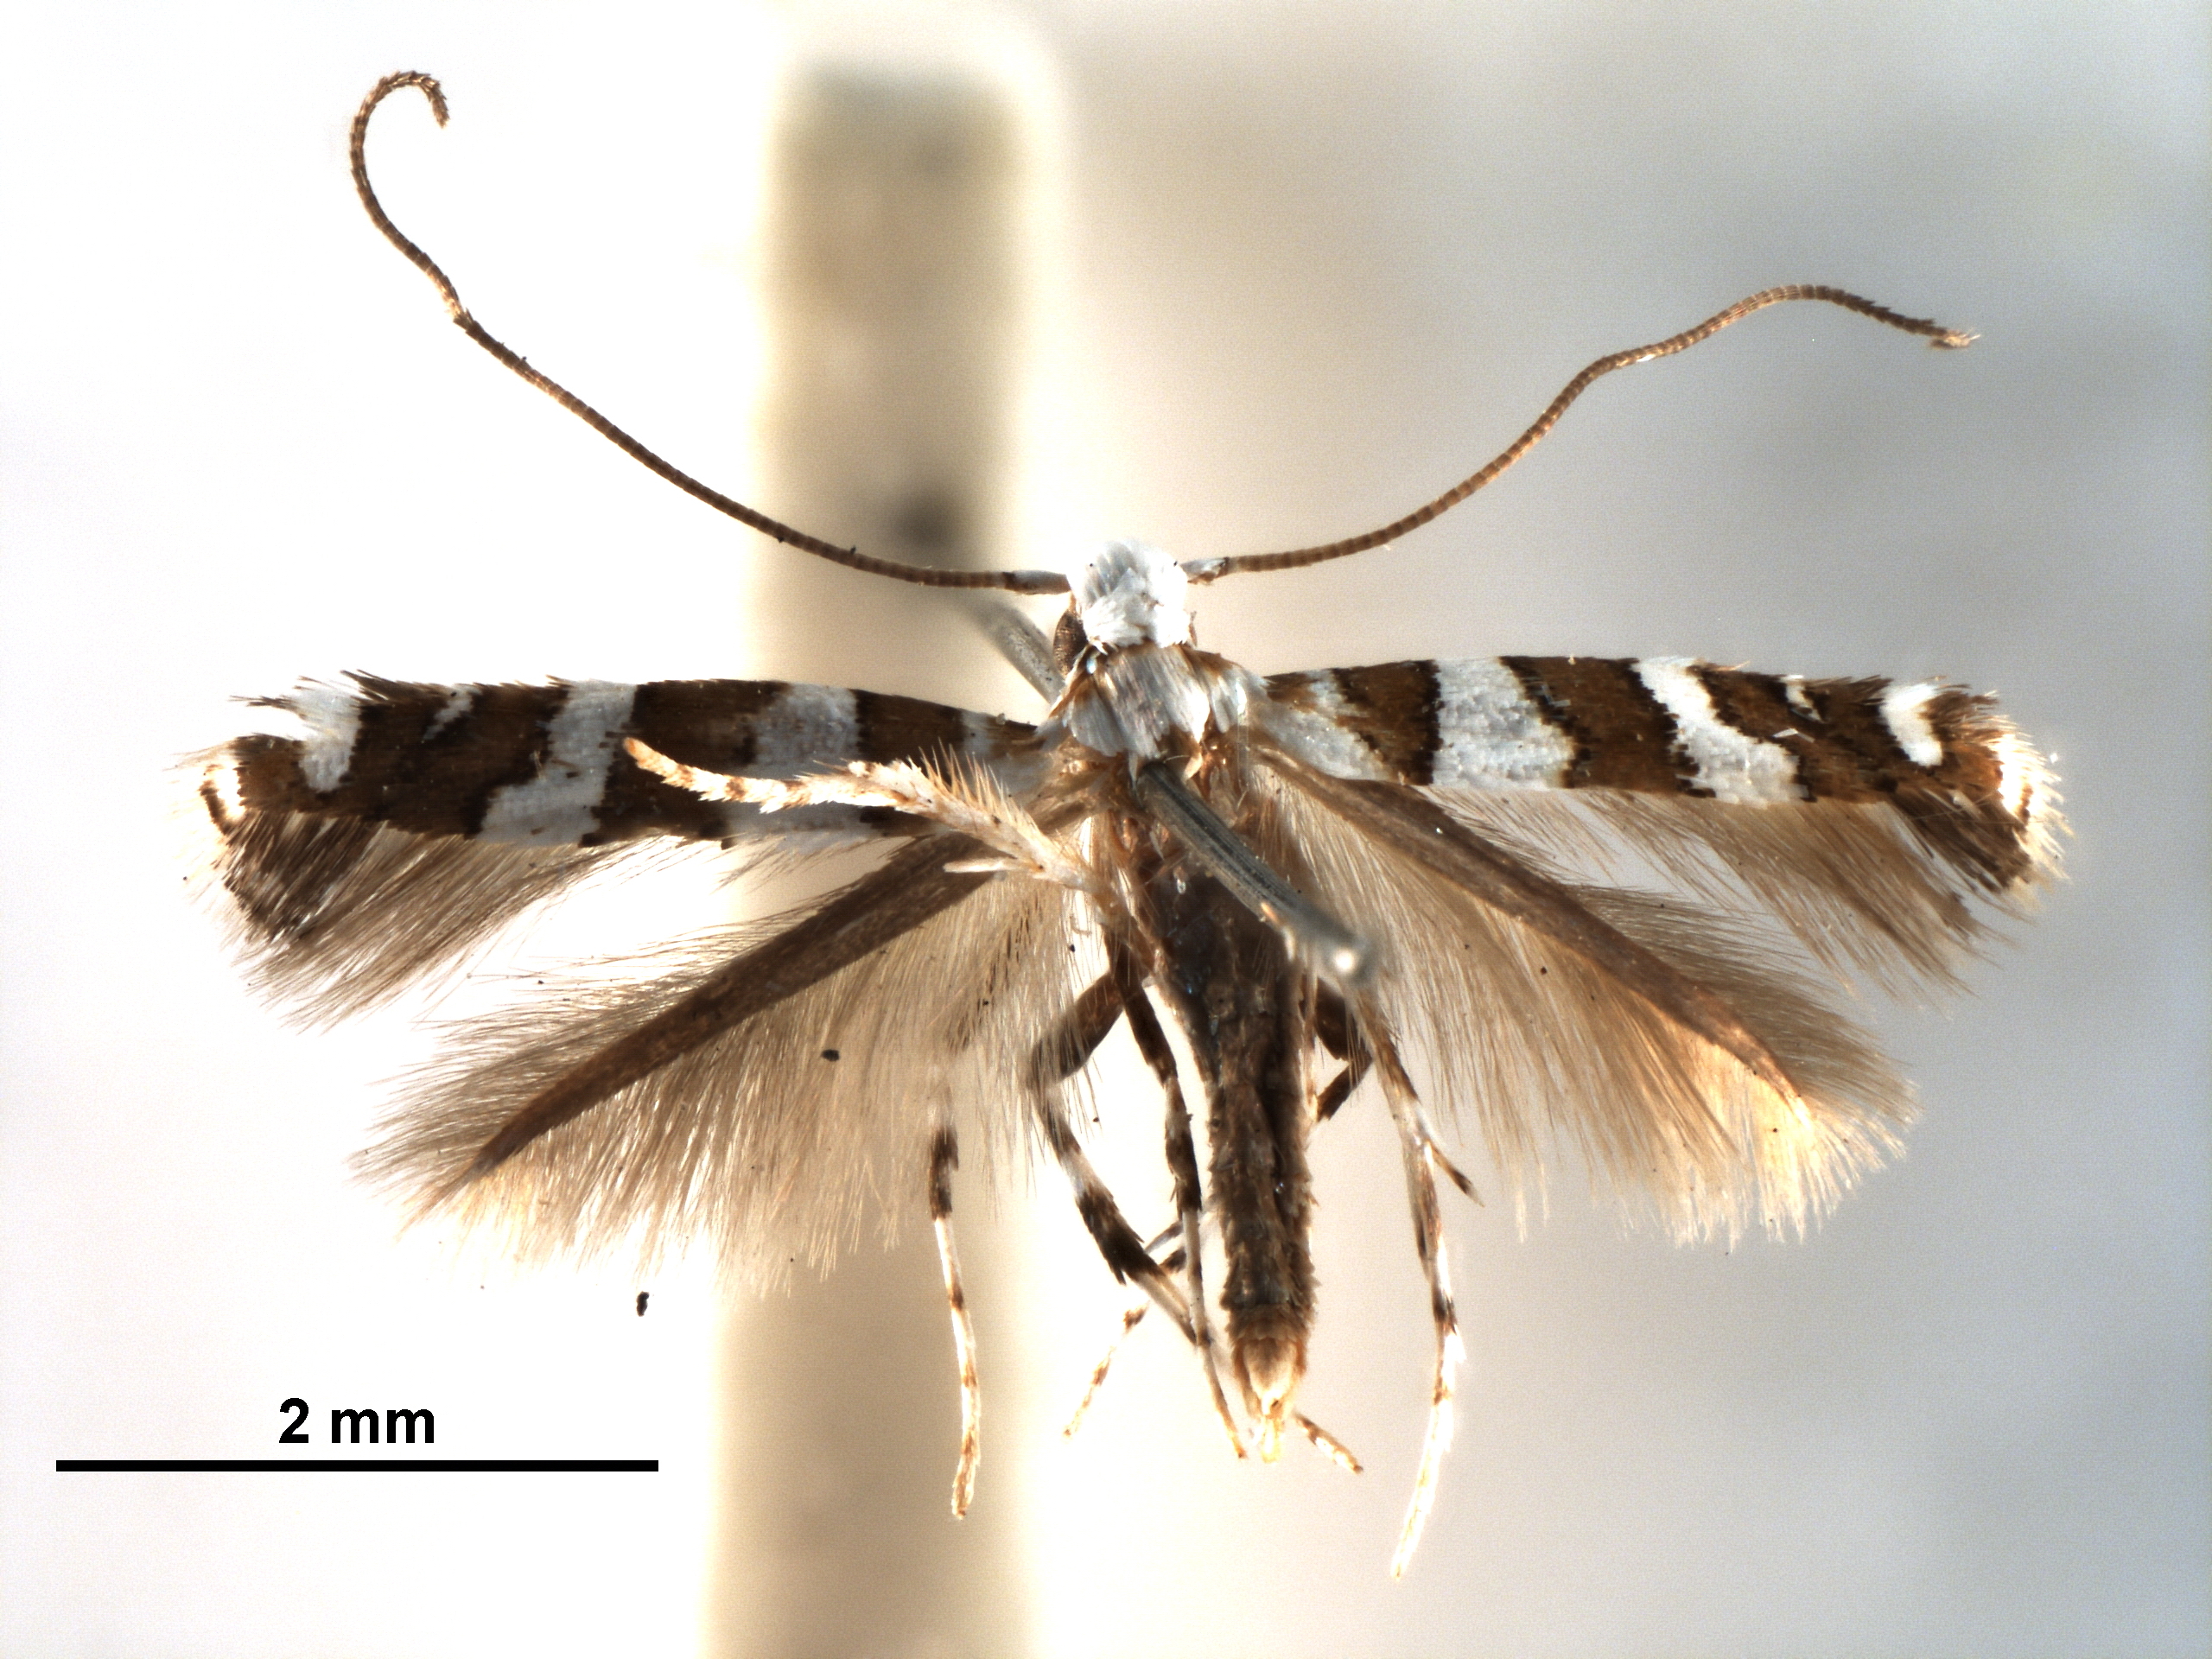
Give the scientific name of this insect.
Acrocercops cathedraea
